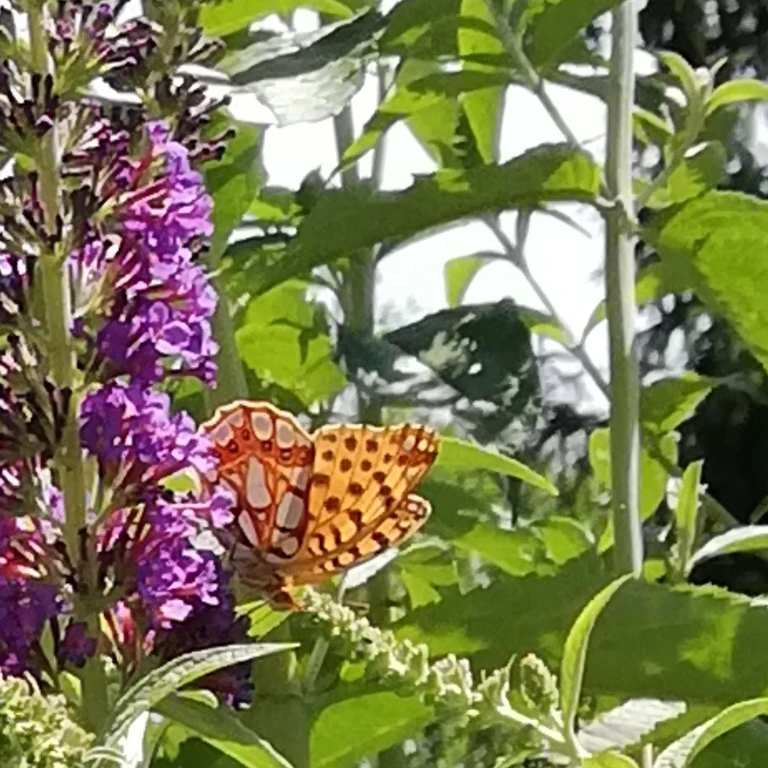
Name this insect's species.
Issoria lathonia
